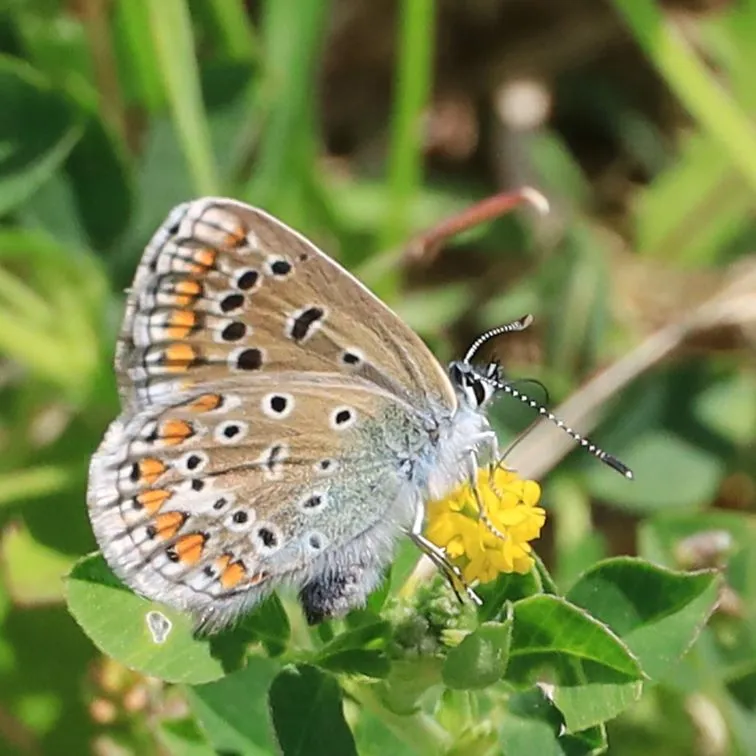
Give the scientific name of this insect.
Polyommatus icarus
